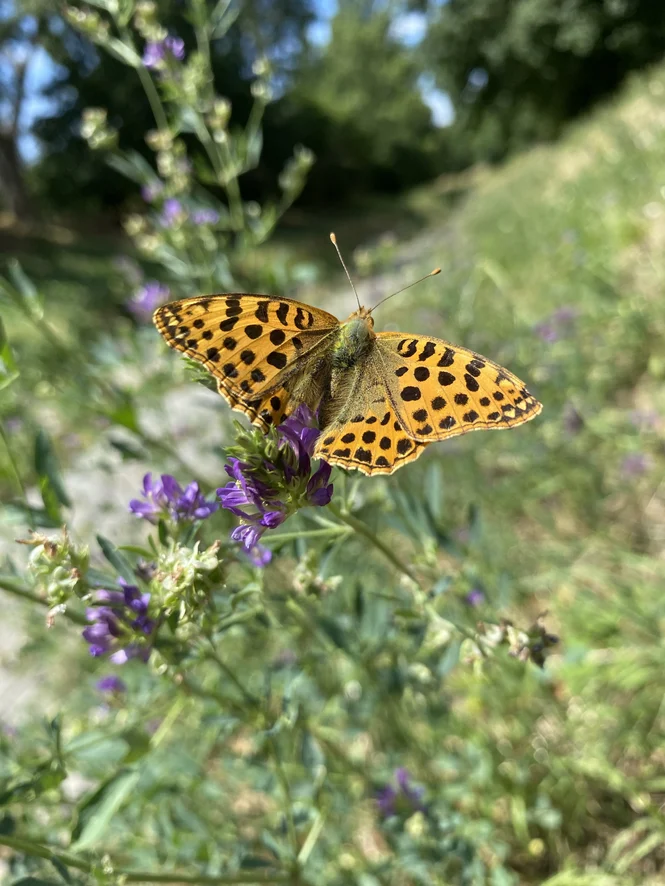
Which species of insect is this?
Issoria lathonia
